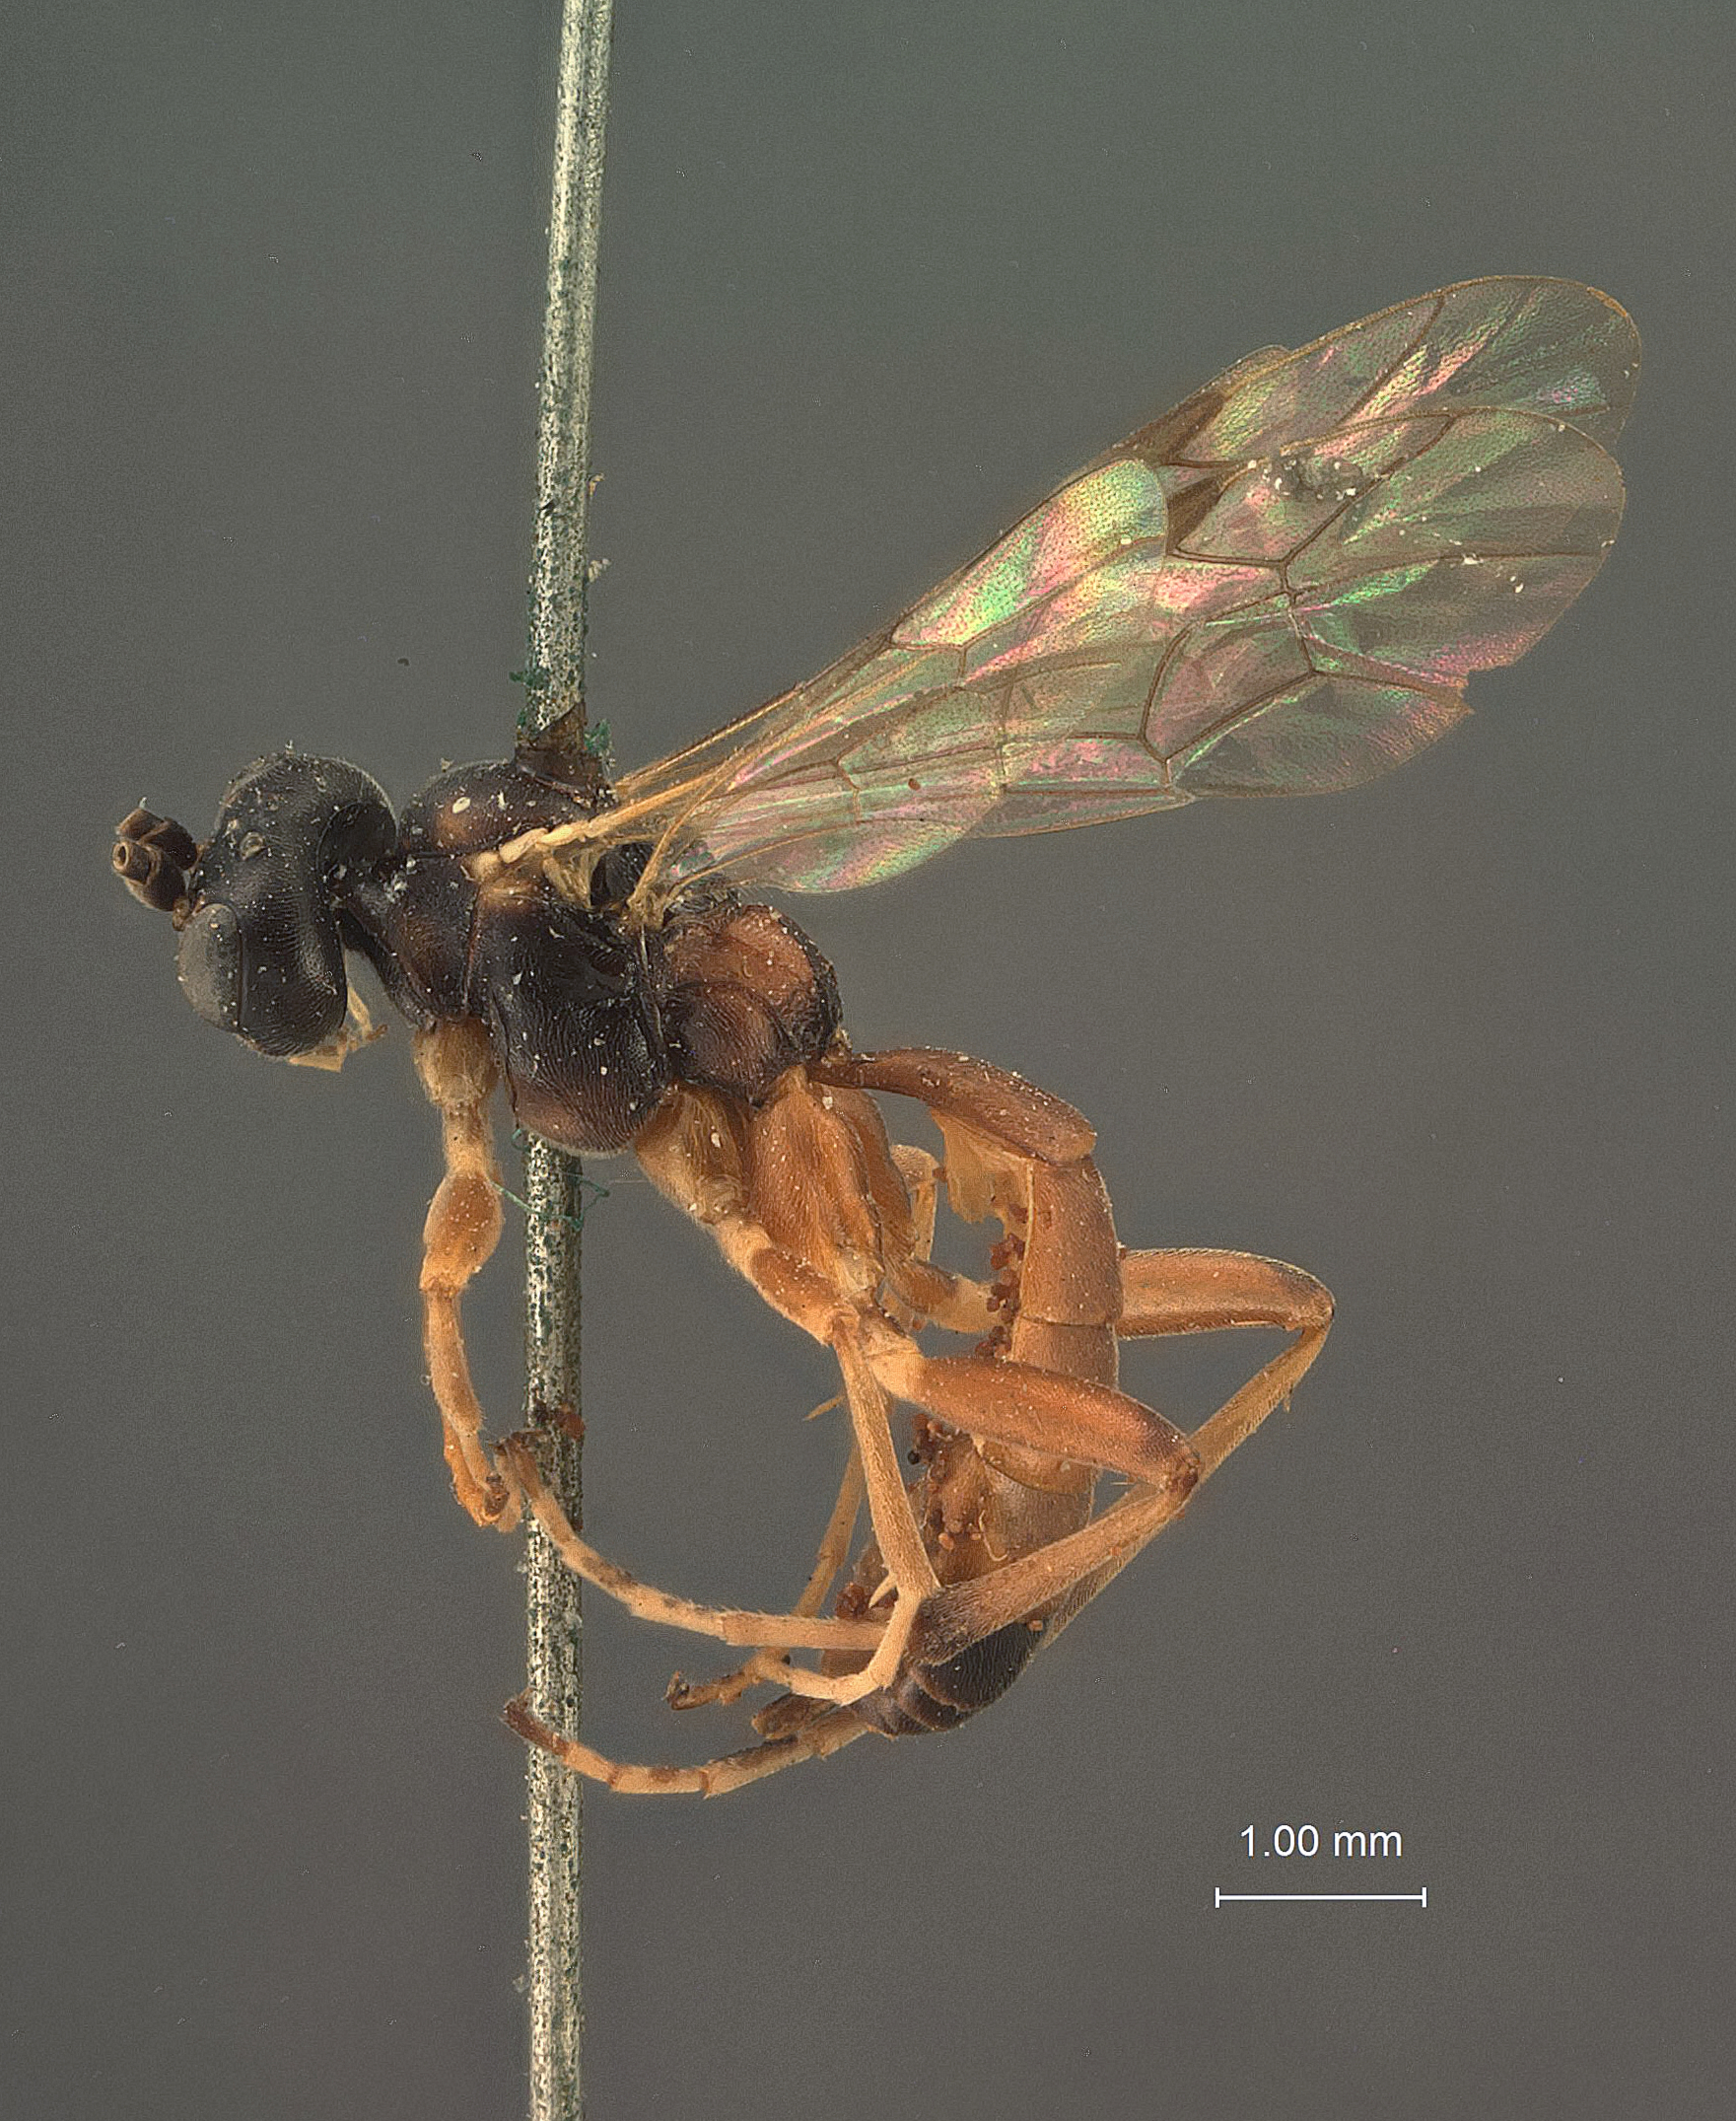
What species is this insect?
Euryproctus rufopictus
